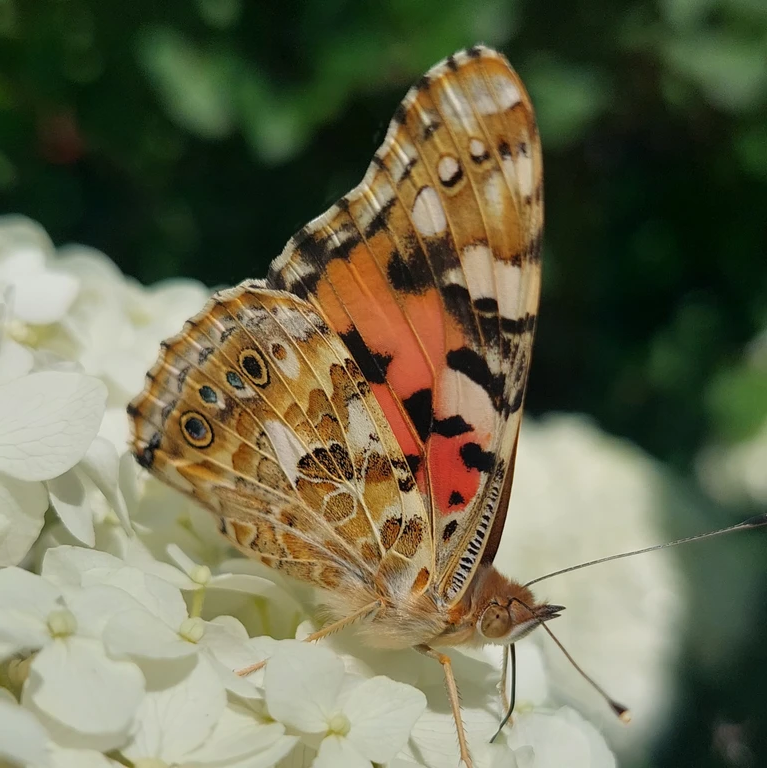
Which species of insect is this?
Vanessa cardui
